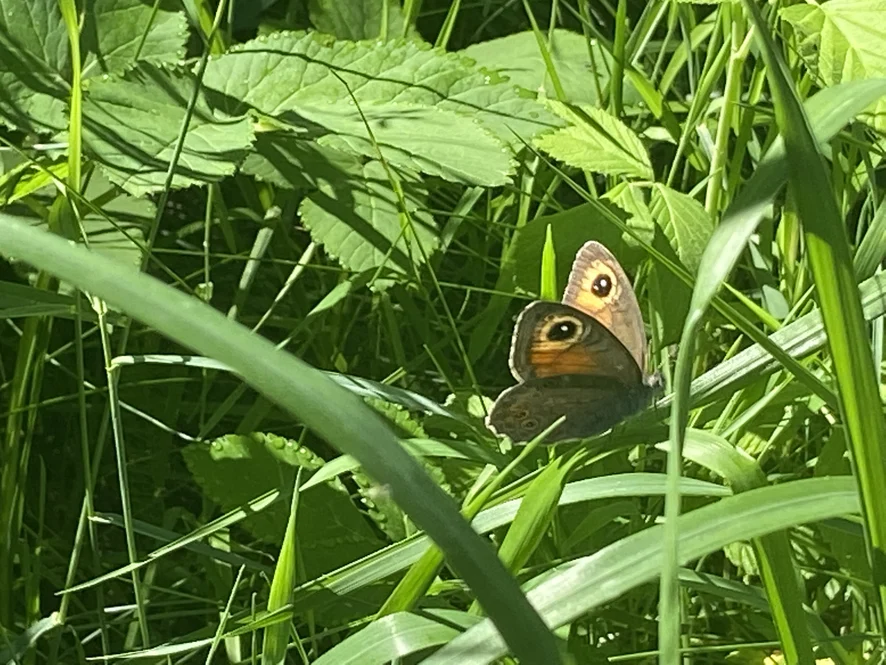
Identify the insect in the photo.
Lasiommata maera (also Pararge maera)
